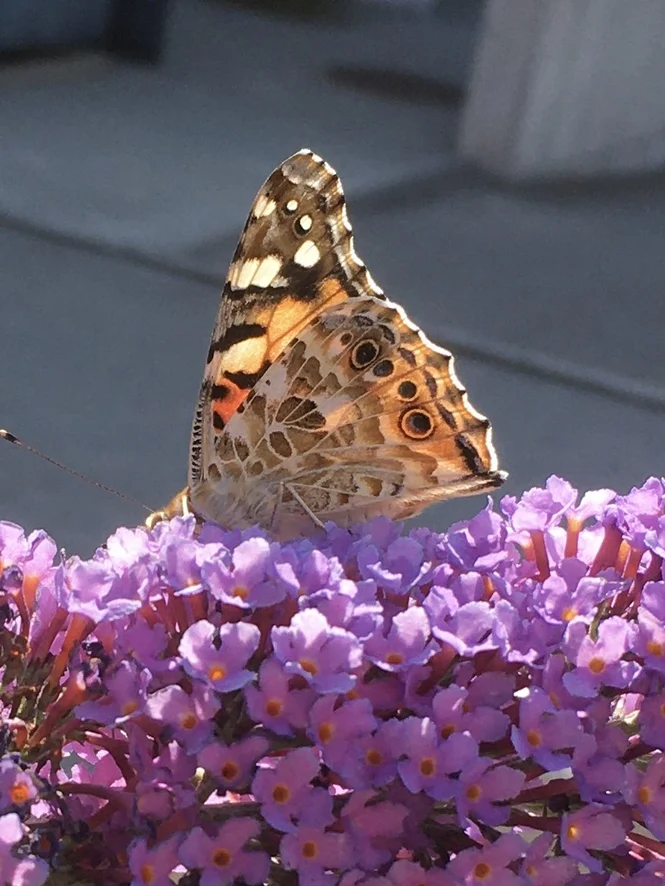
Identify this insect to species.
Vanessa cardui
